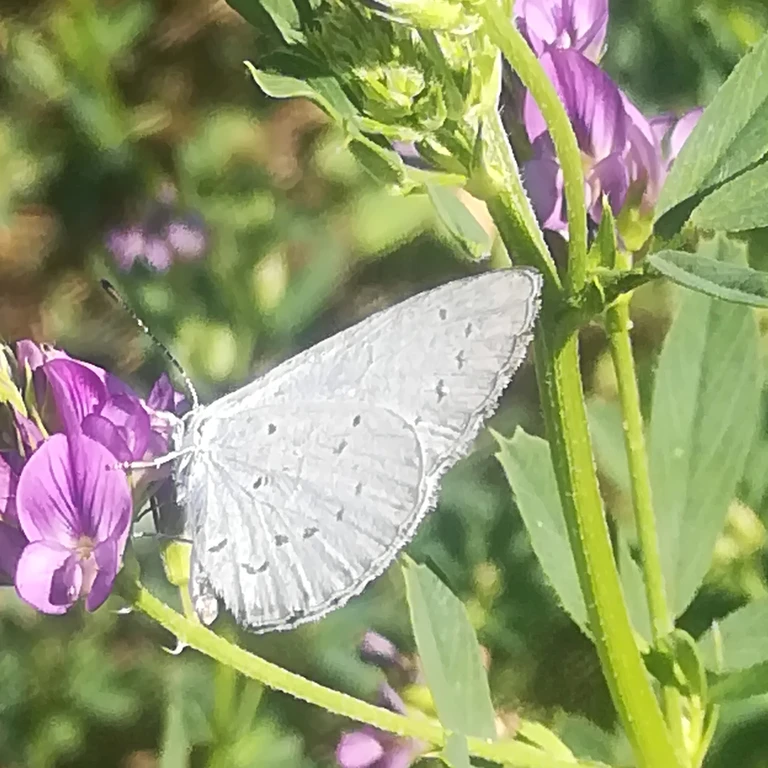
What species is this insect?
Celastrina argiolus
